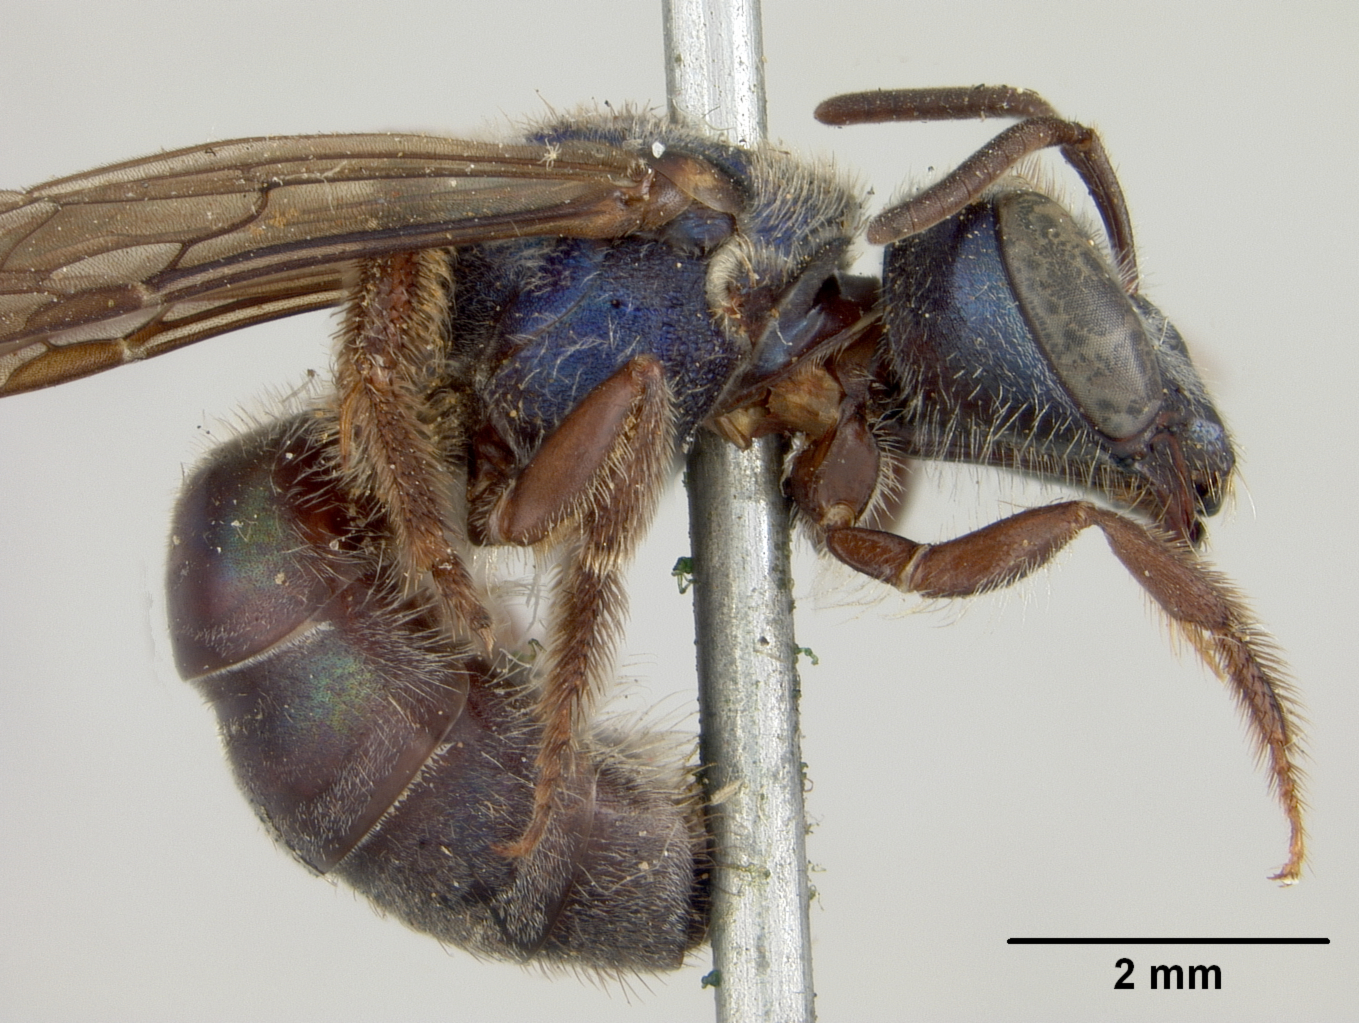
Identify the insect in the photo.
Augochlora nigrocyanea
